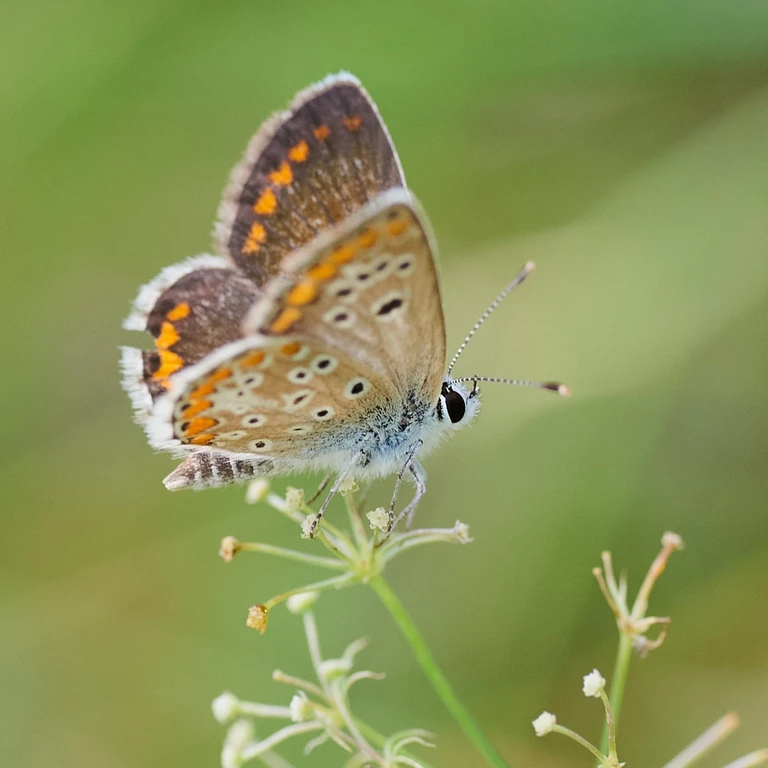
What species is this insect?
Aricia agestis/artaxerxes
